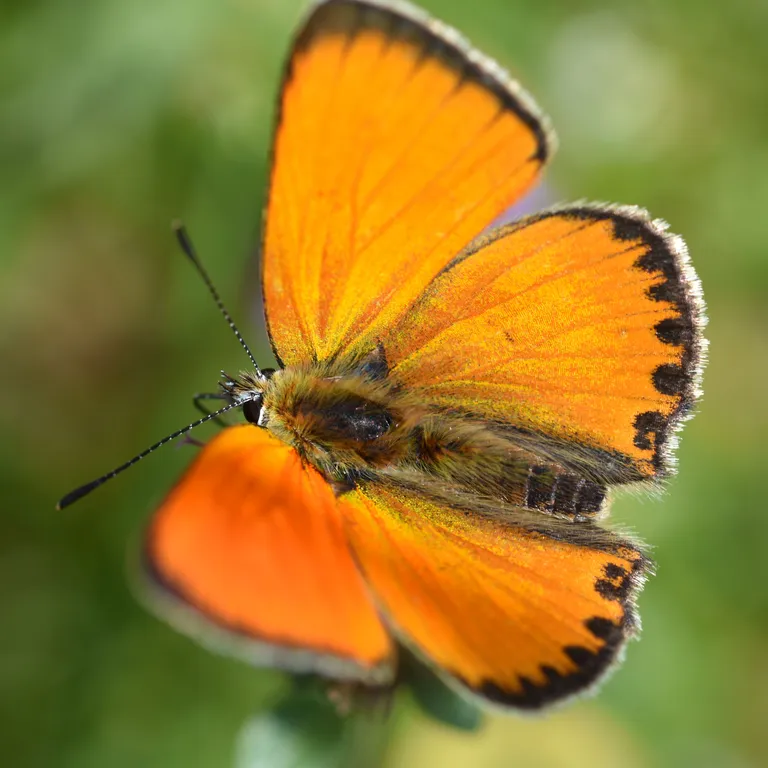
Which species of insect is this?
Lycaena virgaureae
